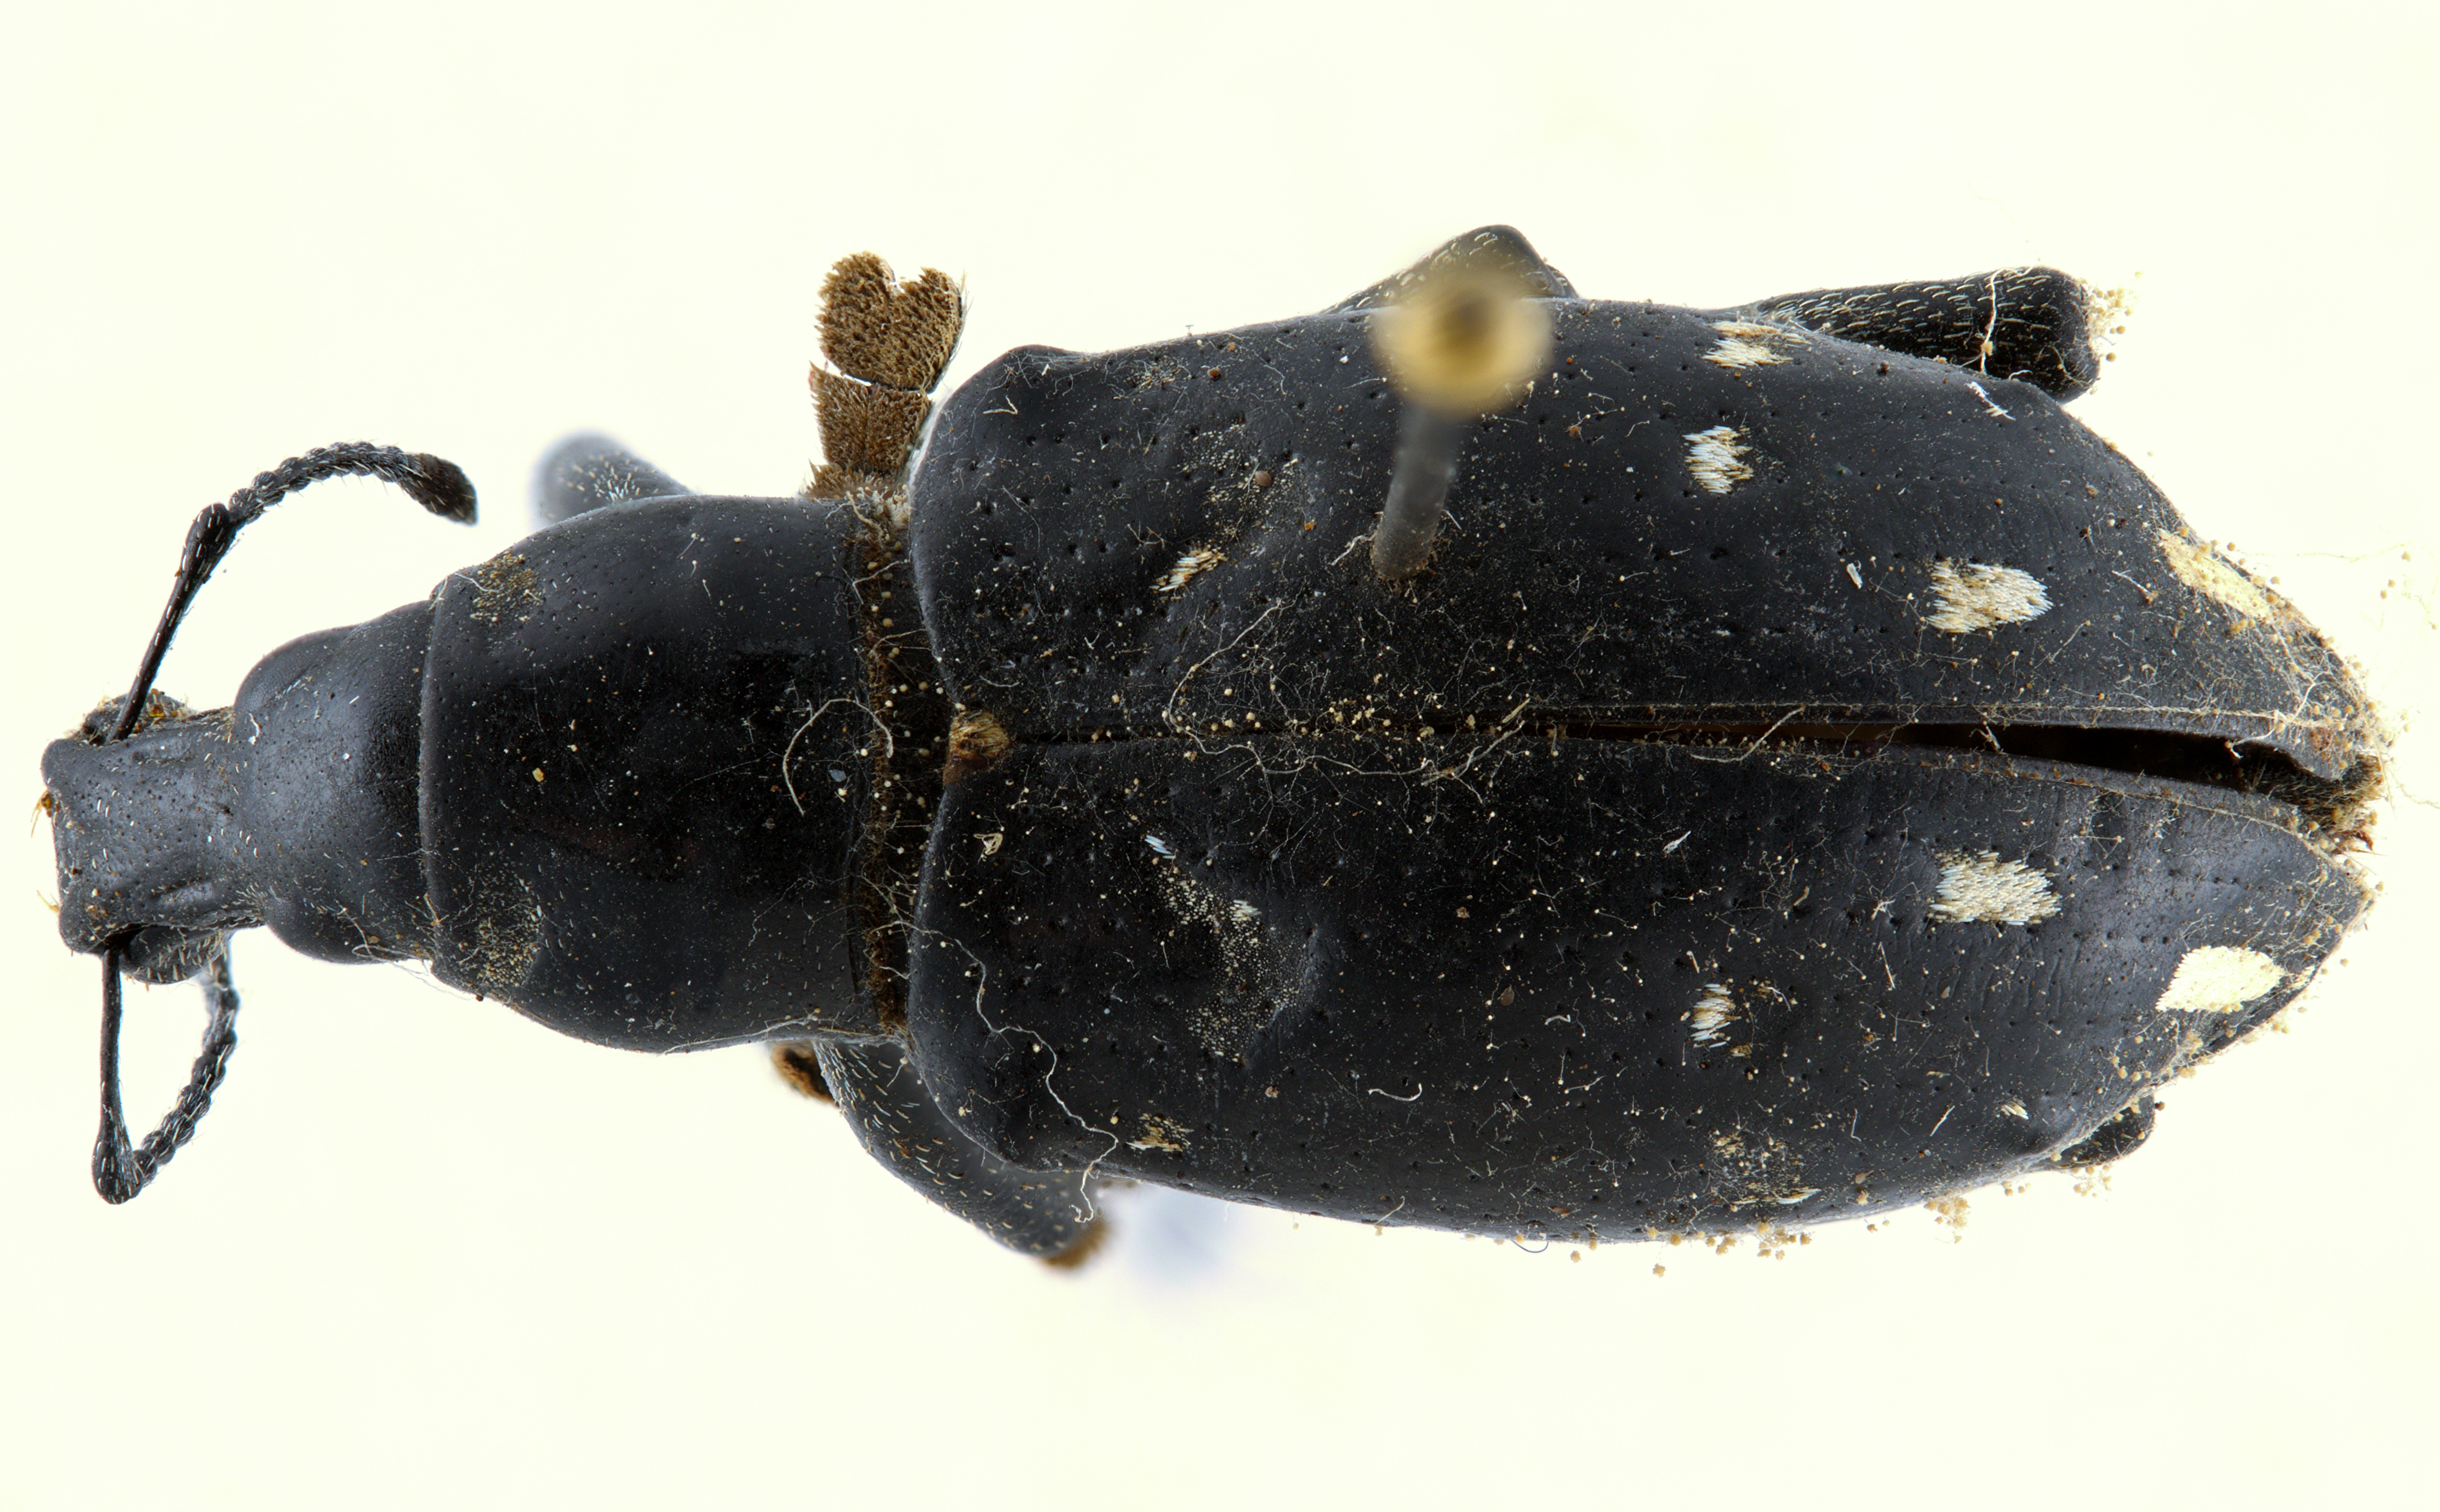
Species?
Rhinoscapha lunulata
